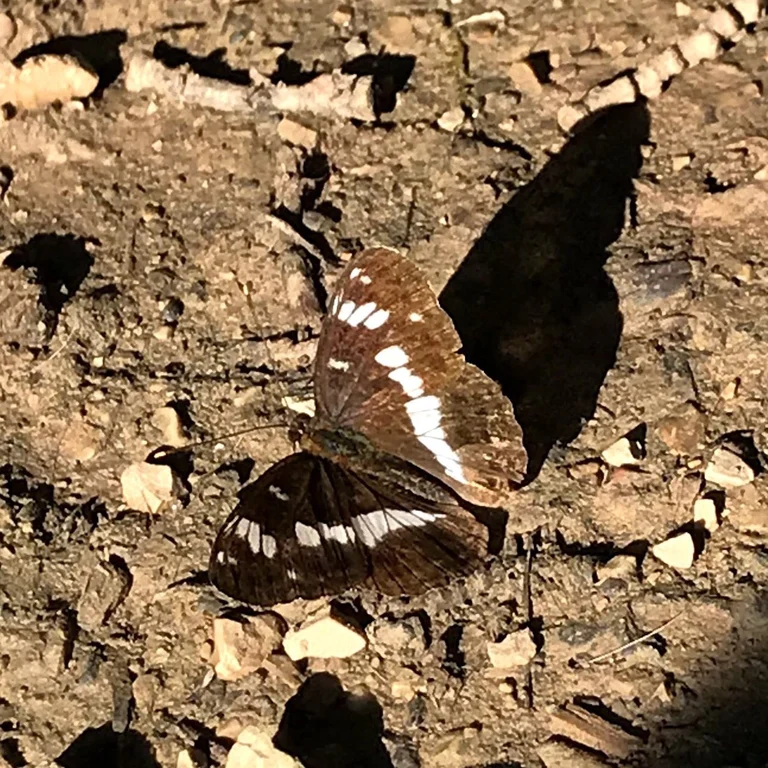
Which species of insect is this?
Limenitis camilla (also Ladoga camilla)
